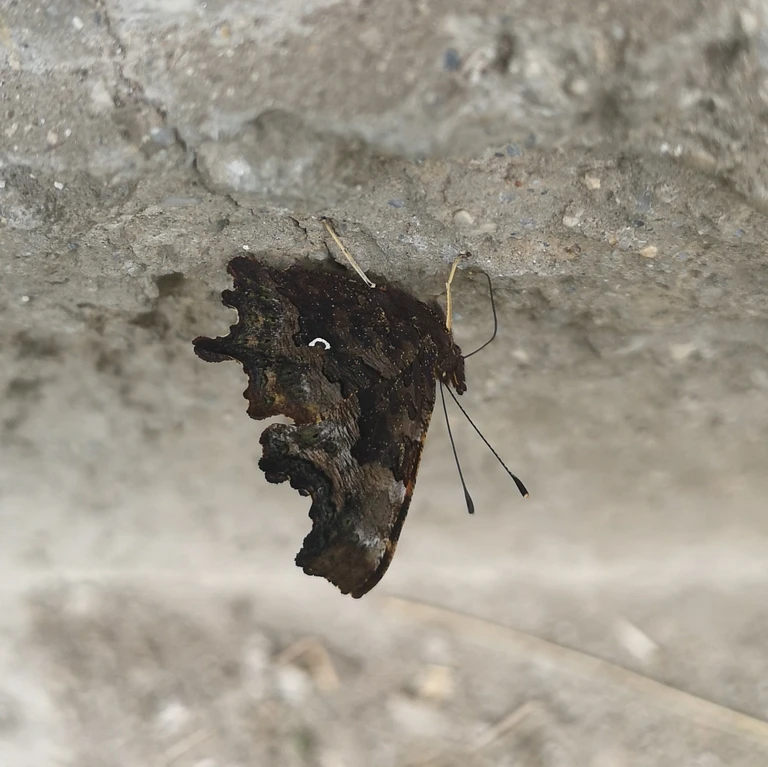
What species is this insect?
Polygonia c-album
